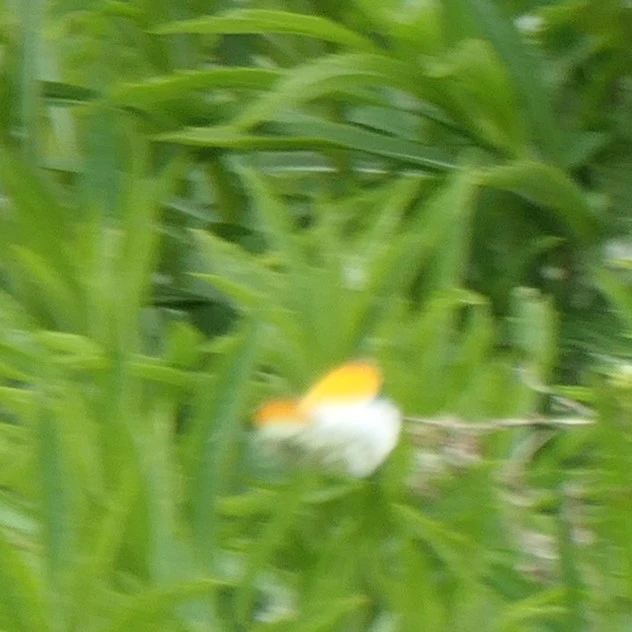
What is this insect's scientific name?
Anthocharis cardamines
